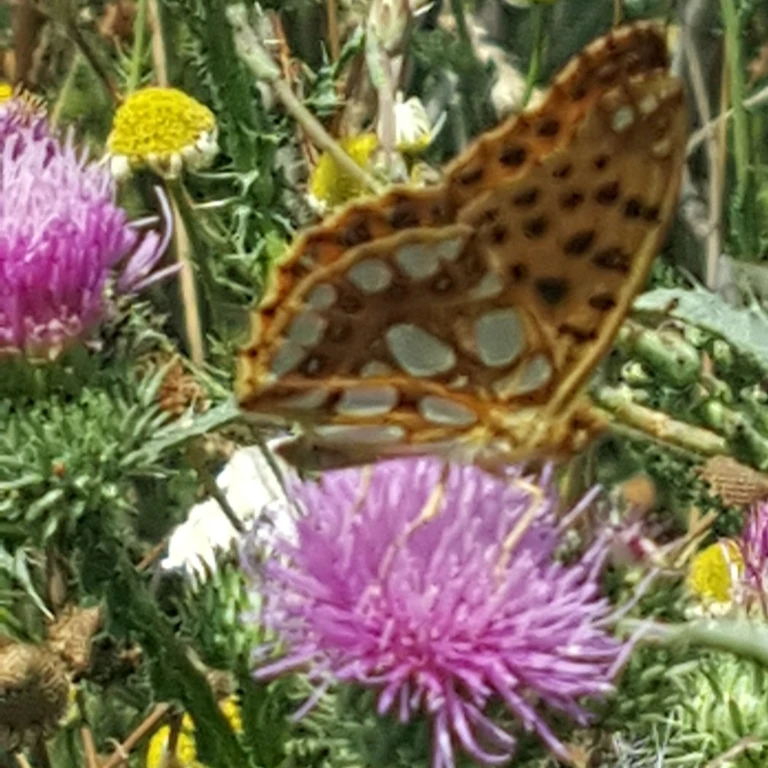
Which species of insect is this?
Issoria lathonia
